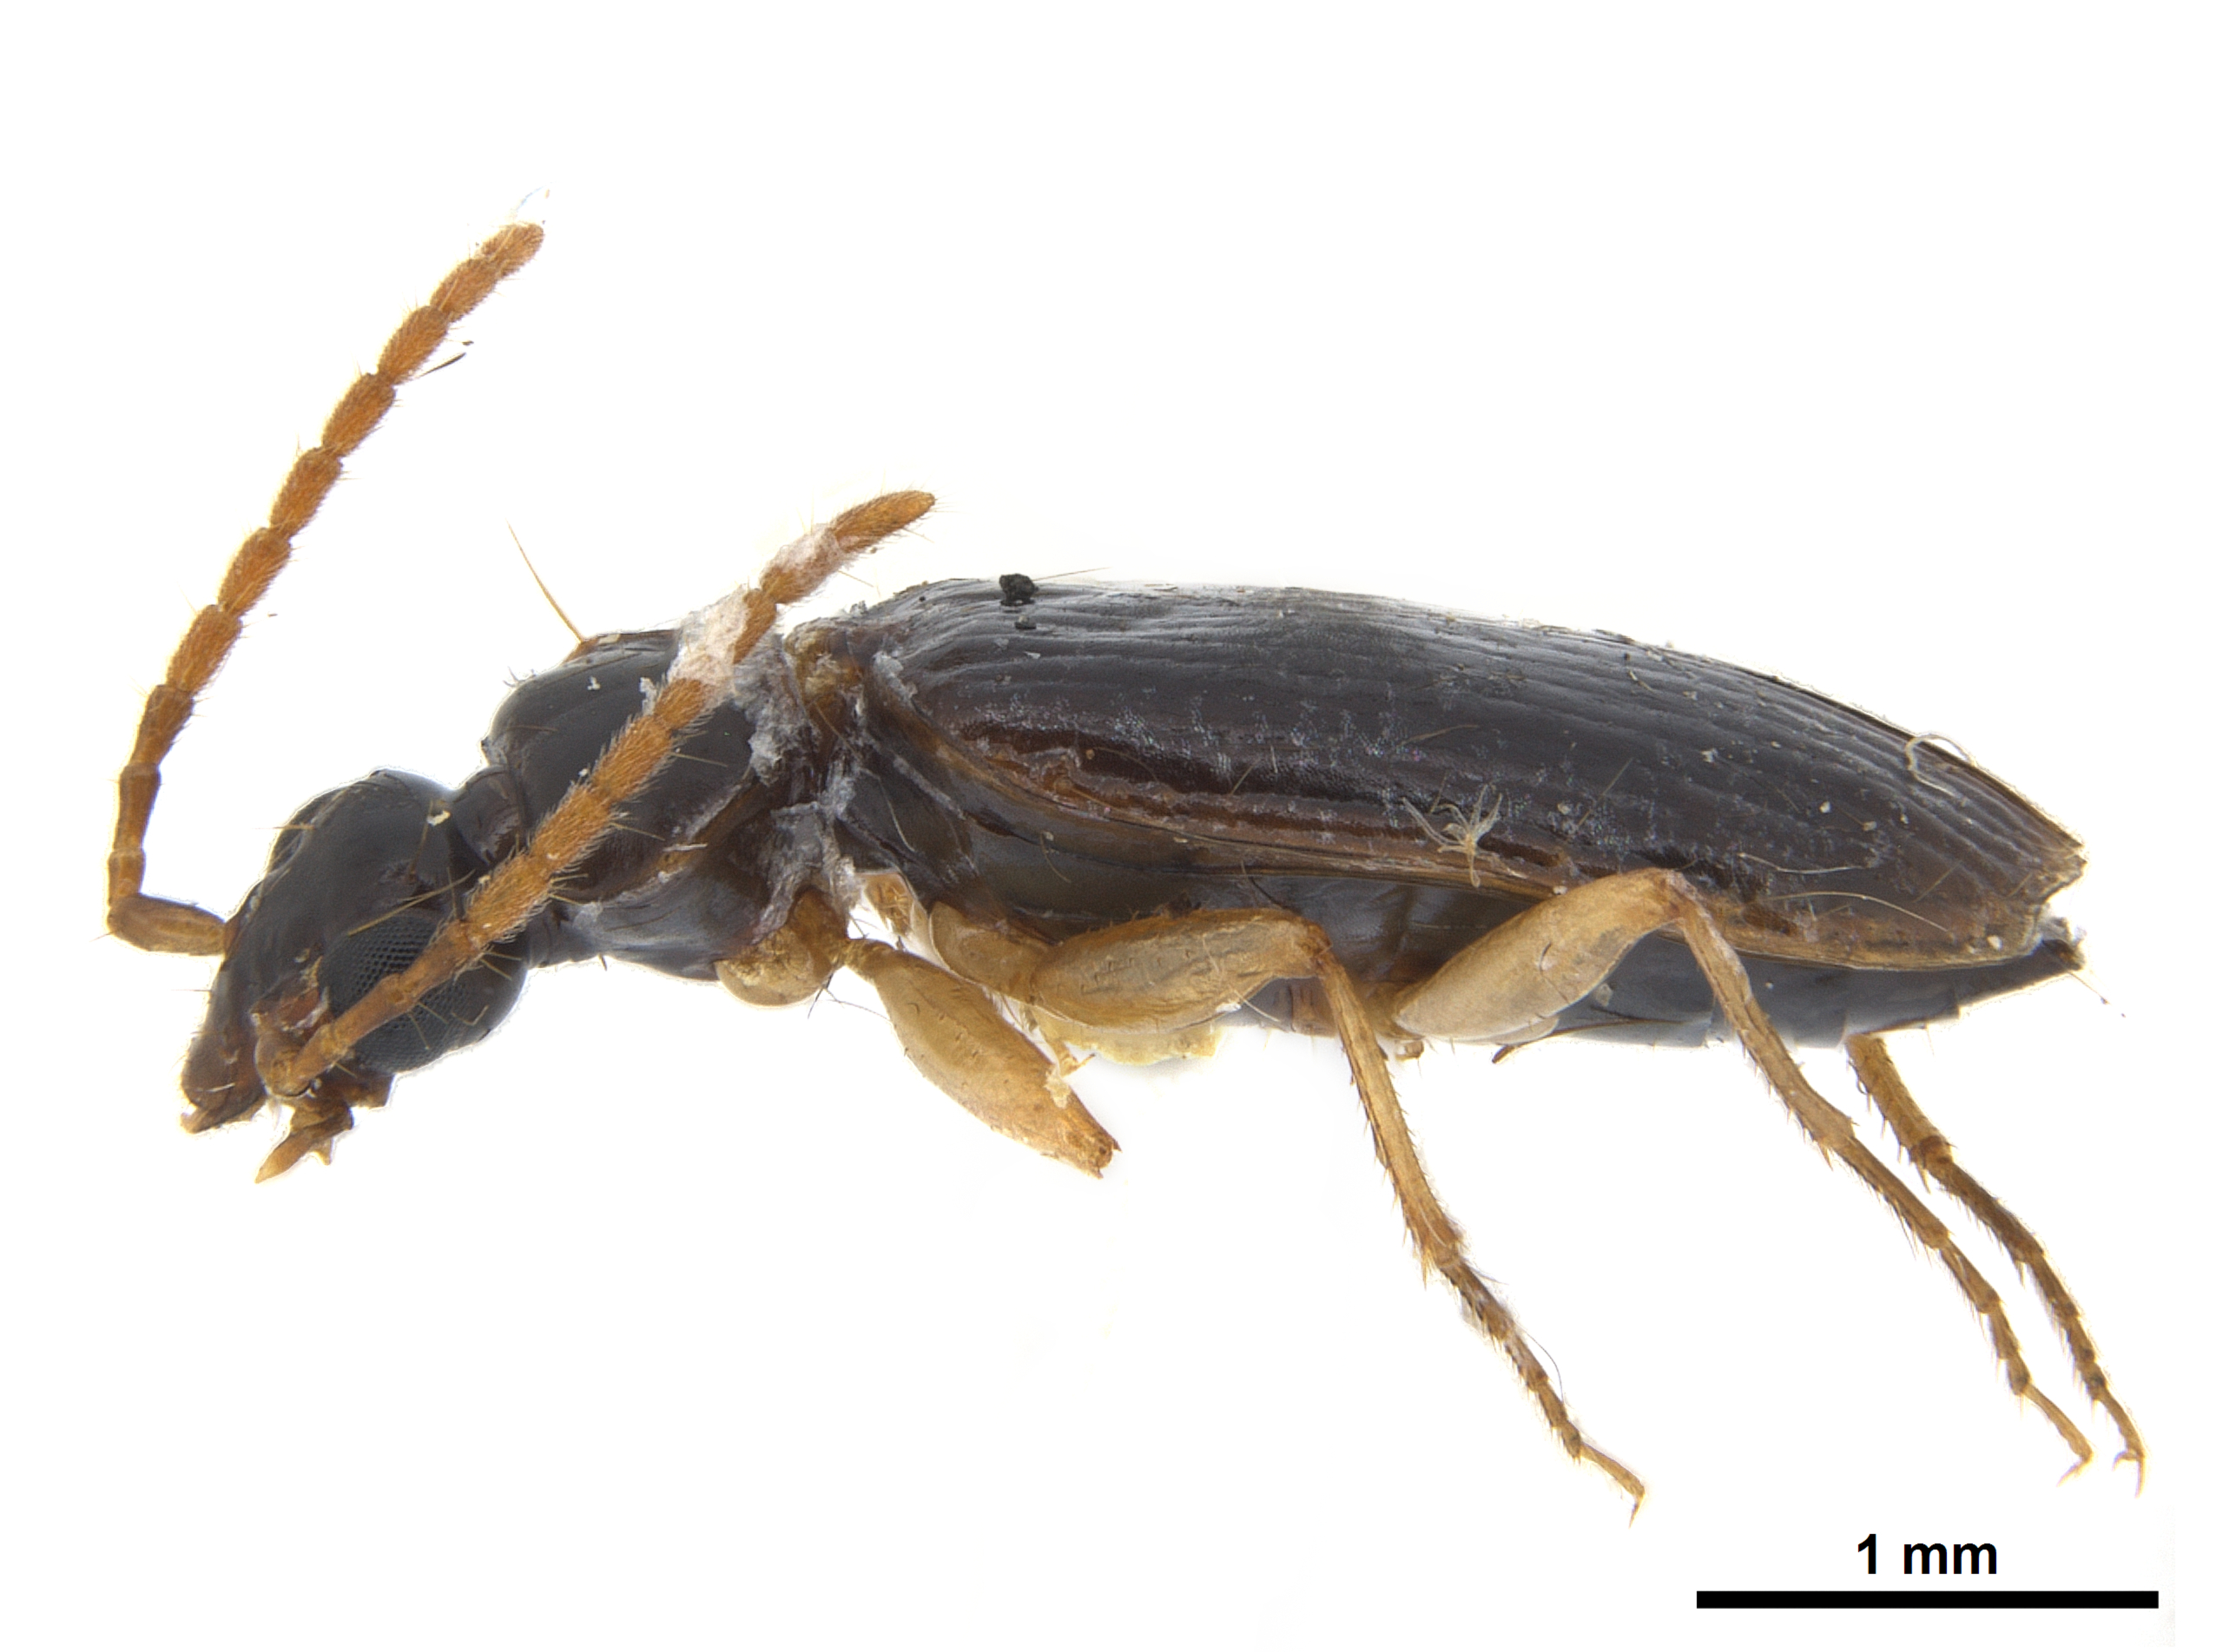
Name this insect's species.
Pentagonica flavipes
